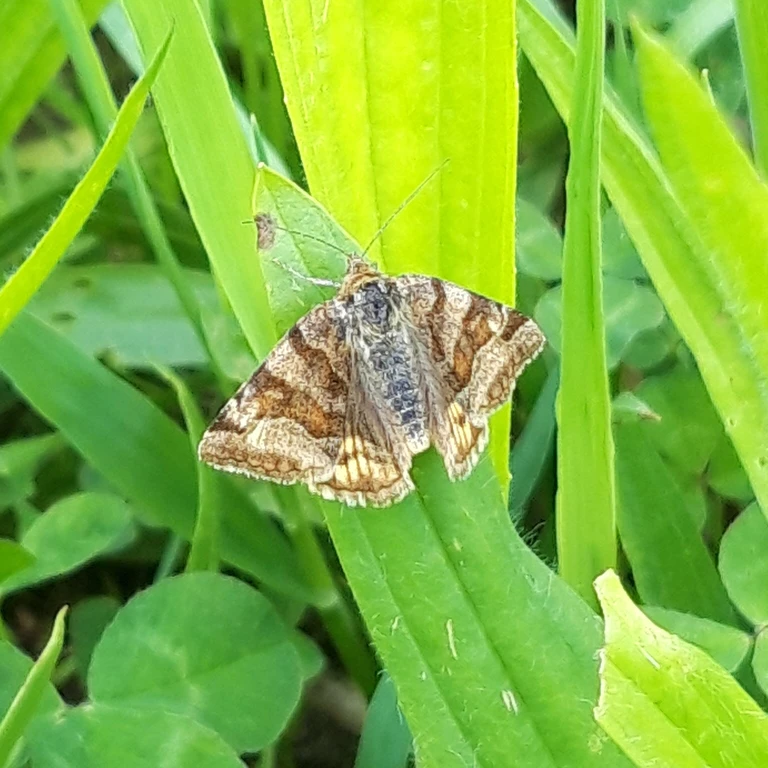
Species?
Euclidia glyphica
